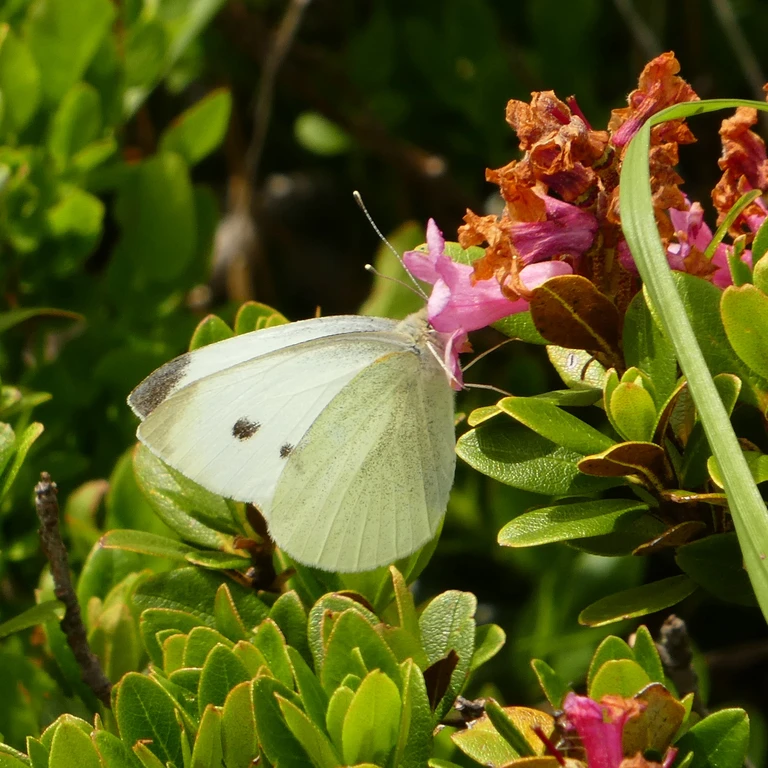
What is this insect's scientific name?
Pieris rapae
